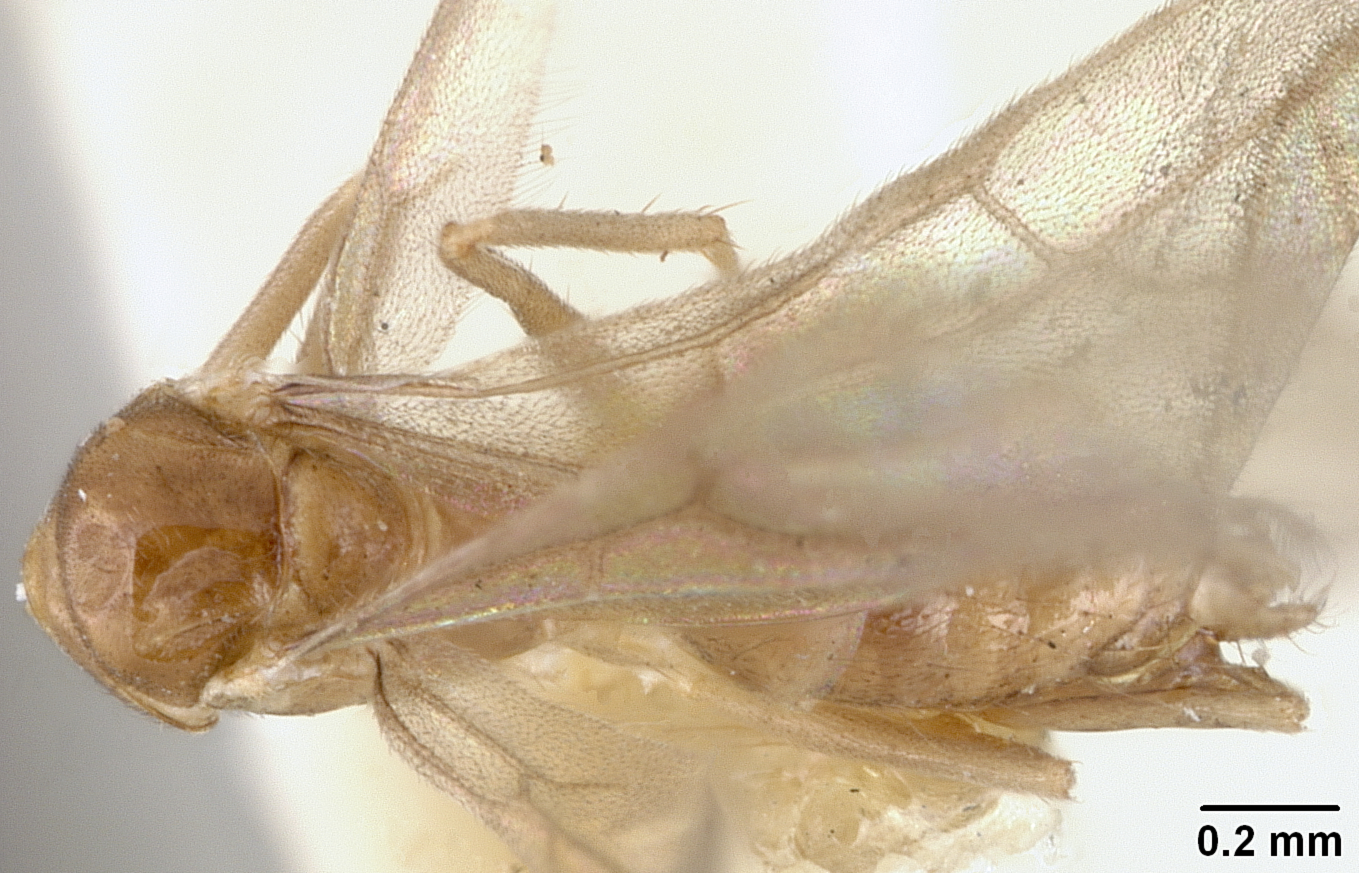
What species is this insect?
Prenolepis vitiensis
